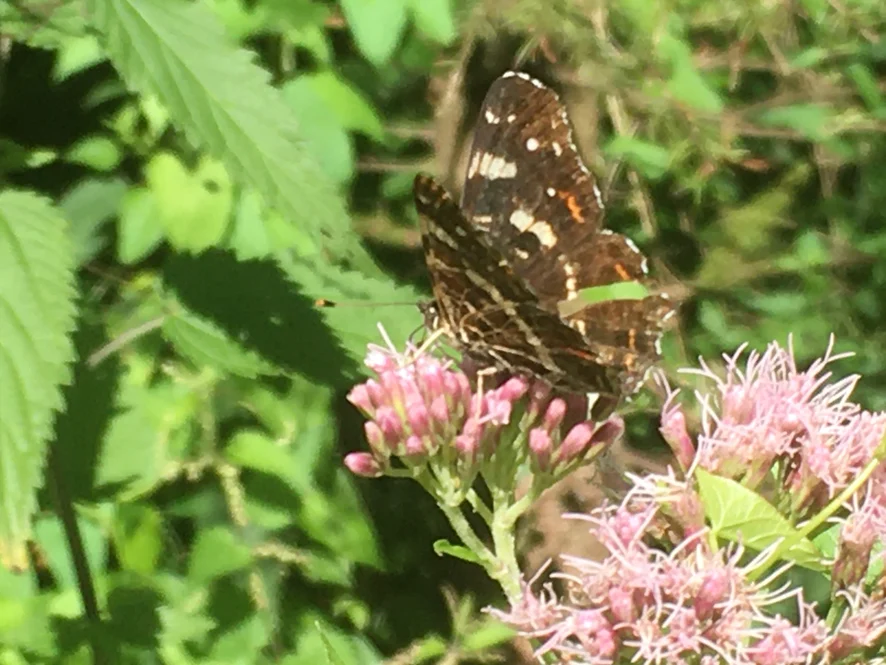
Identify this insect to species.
Araschnia levana
